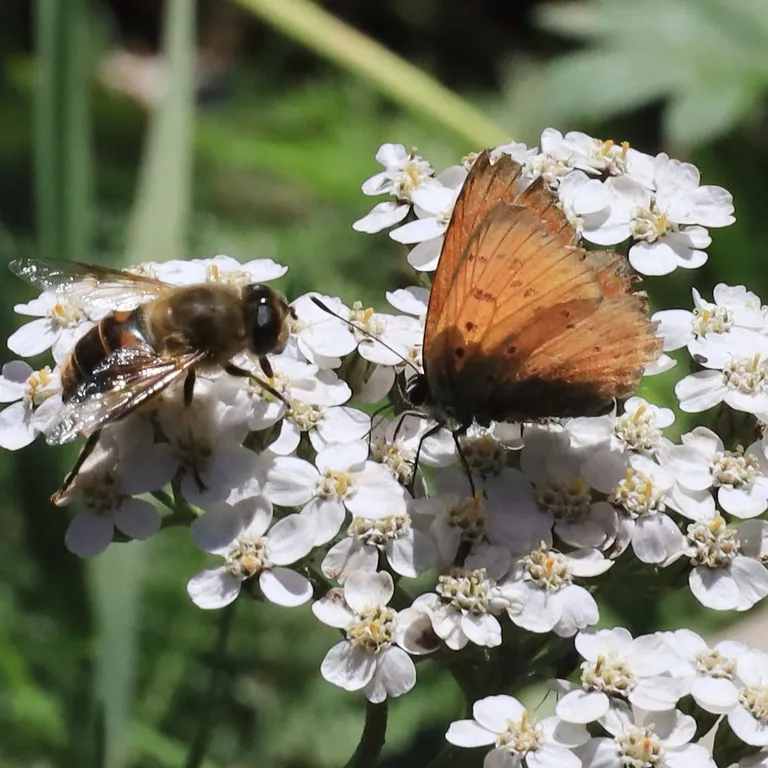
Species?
Lycaena virgaureae
